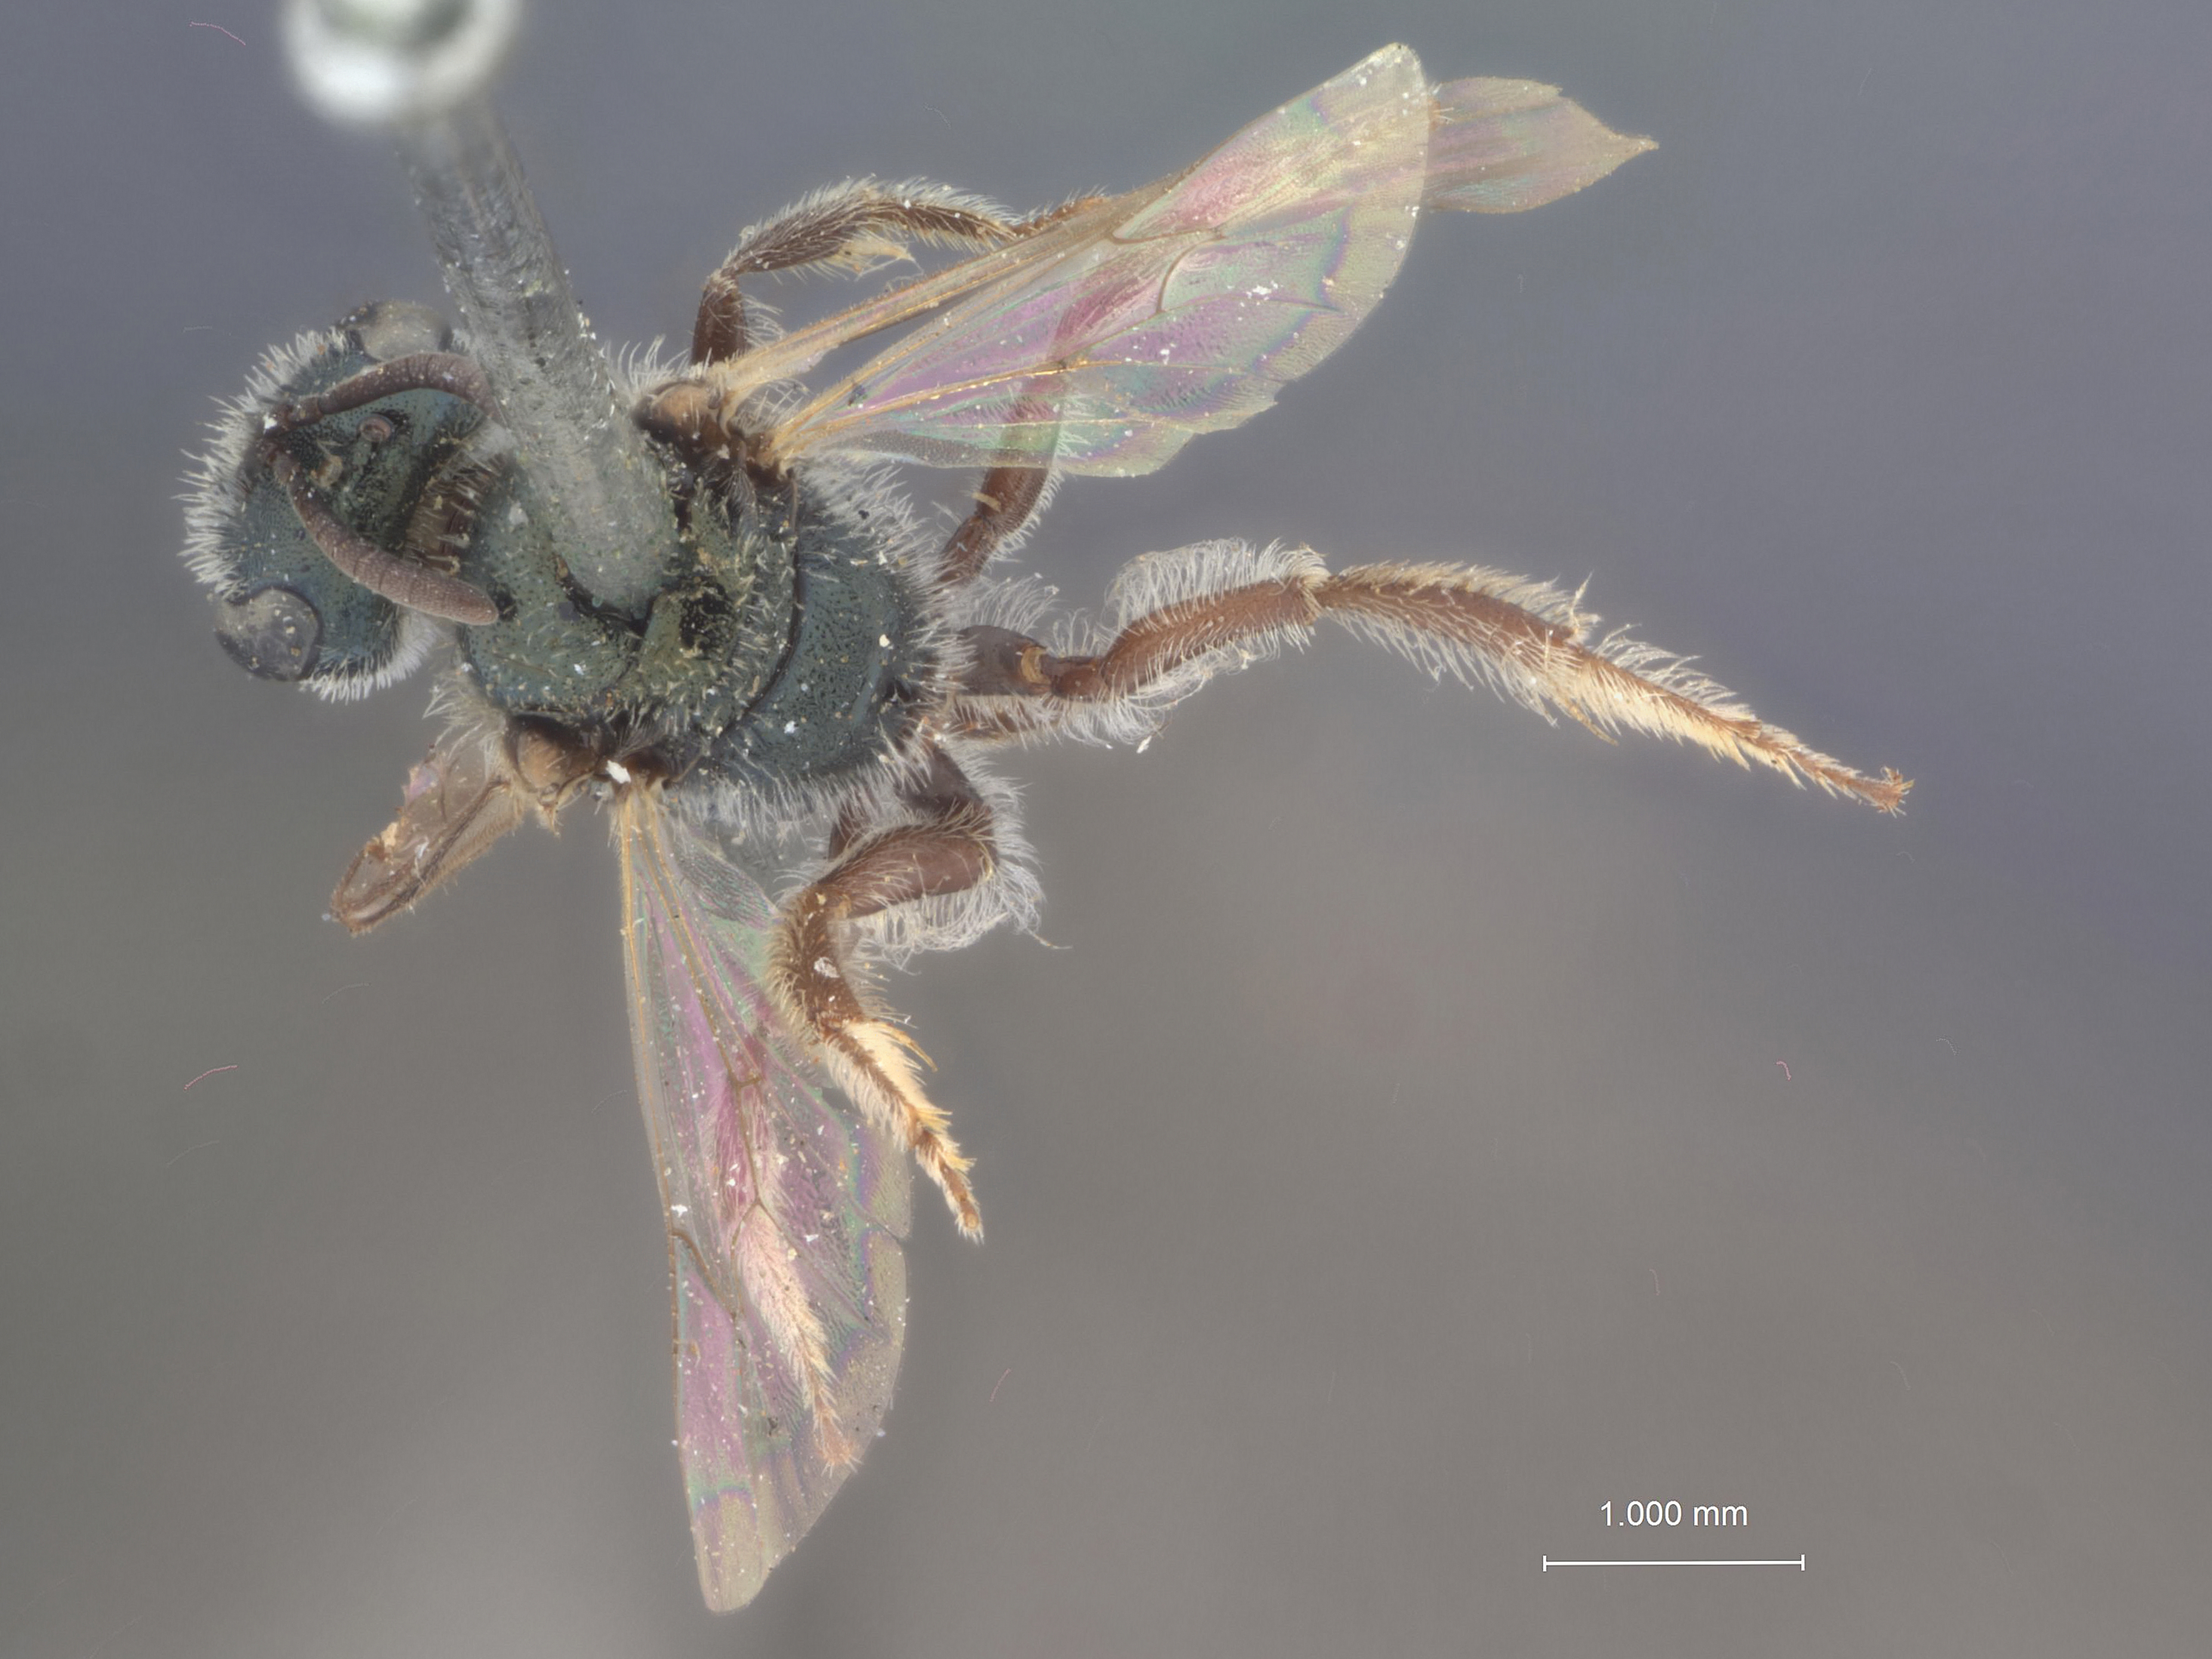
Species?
Halictus punctatoventris
